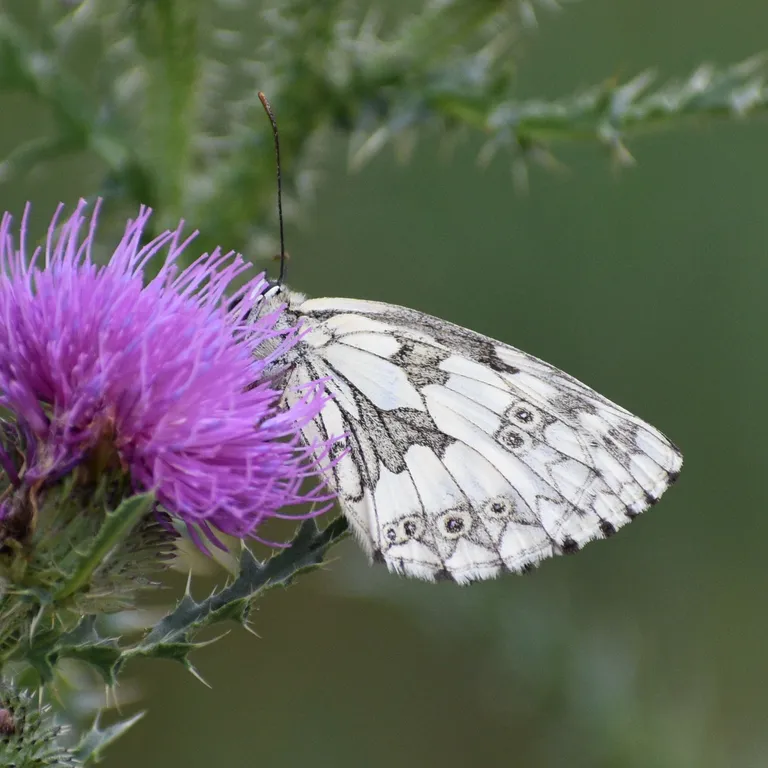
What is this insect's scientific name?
Melanargia galathea
